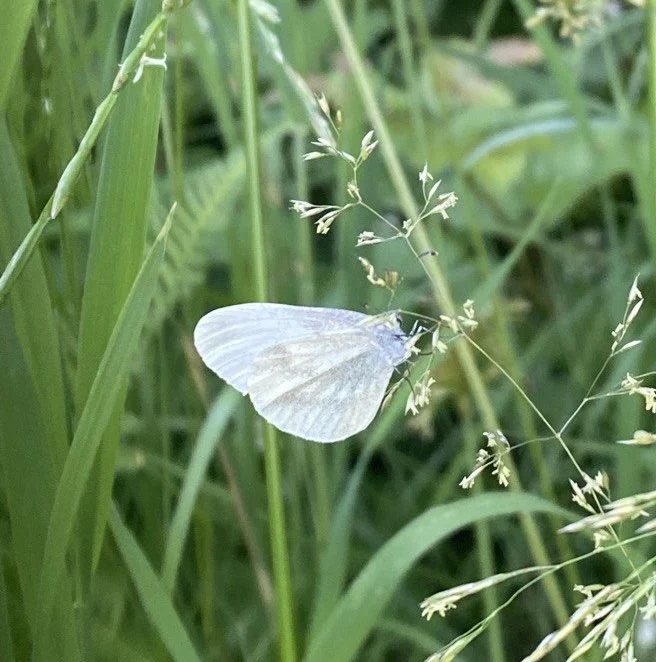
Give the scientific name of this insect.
Leptidea sinapis/juvernica
